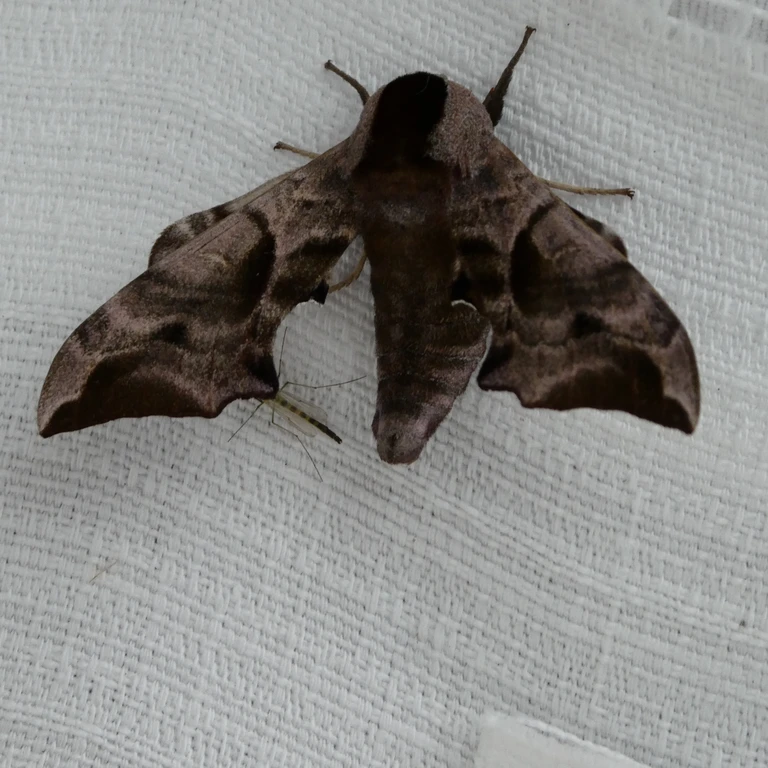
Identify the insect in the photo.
Smerinthus ocellata
